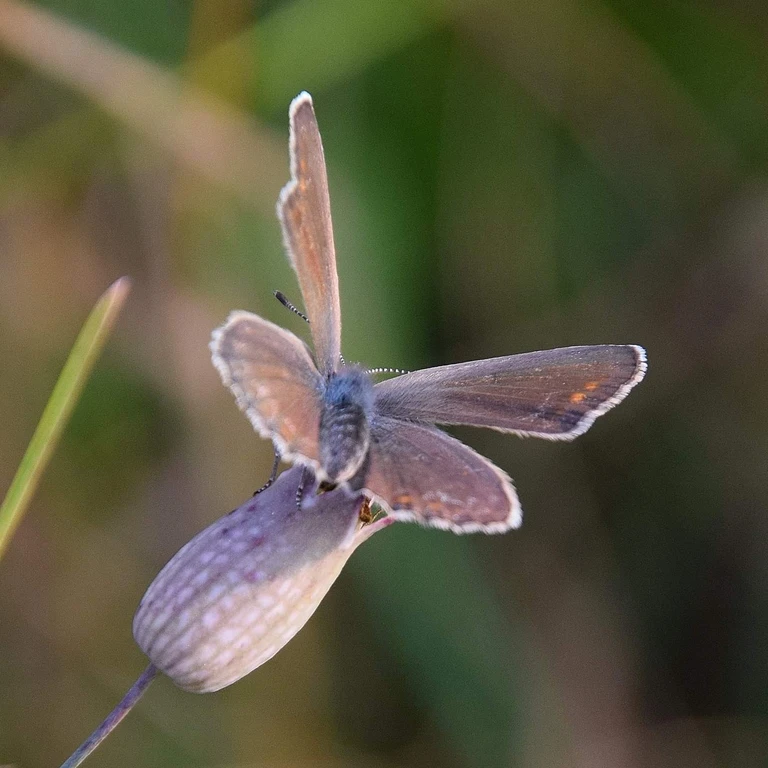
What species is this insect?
Polyommatus icarus
